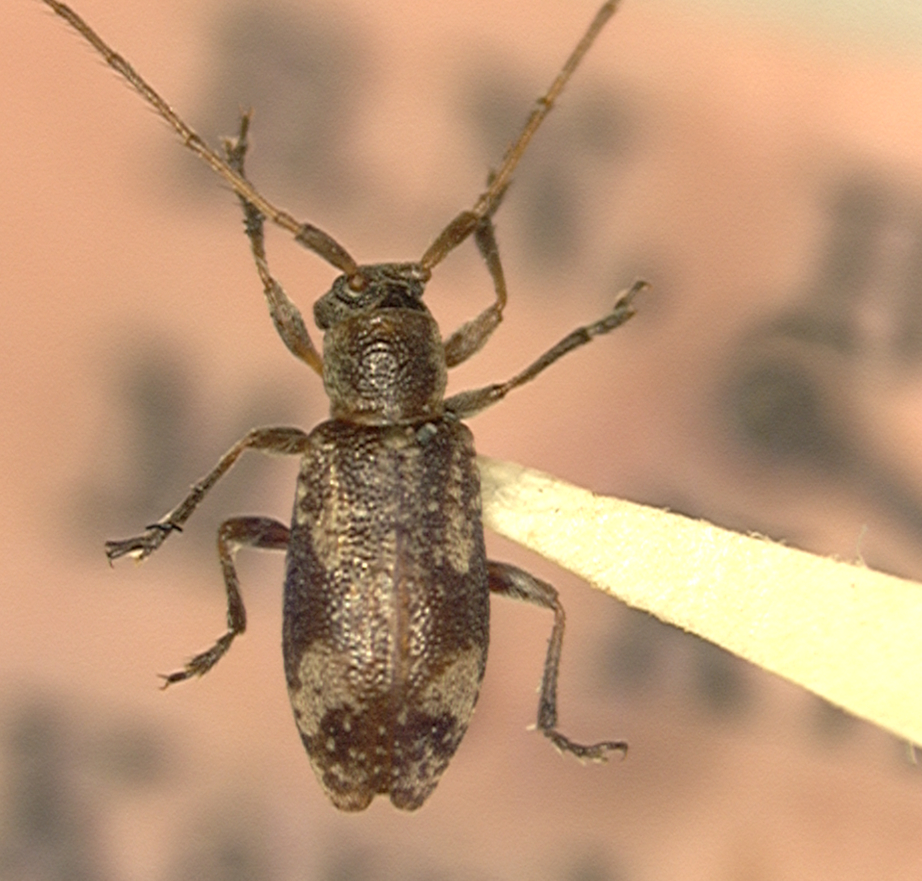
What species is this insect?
Emeopedus alboguttatus
